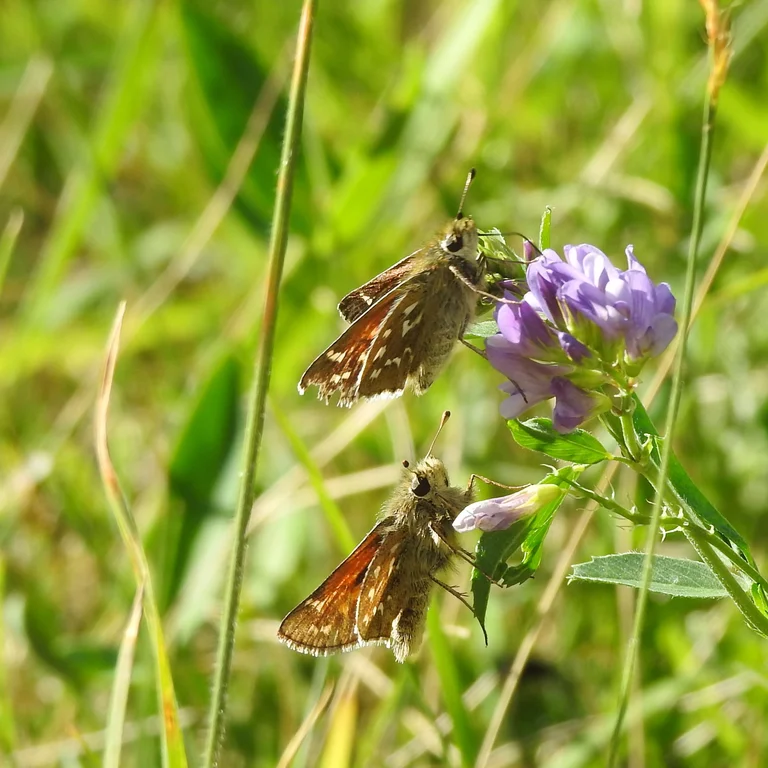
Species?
Hesperia comma
